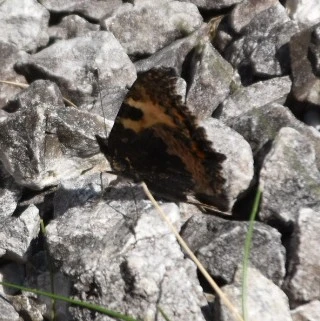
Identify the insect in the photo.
Aglais urticae
